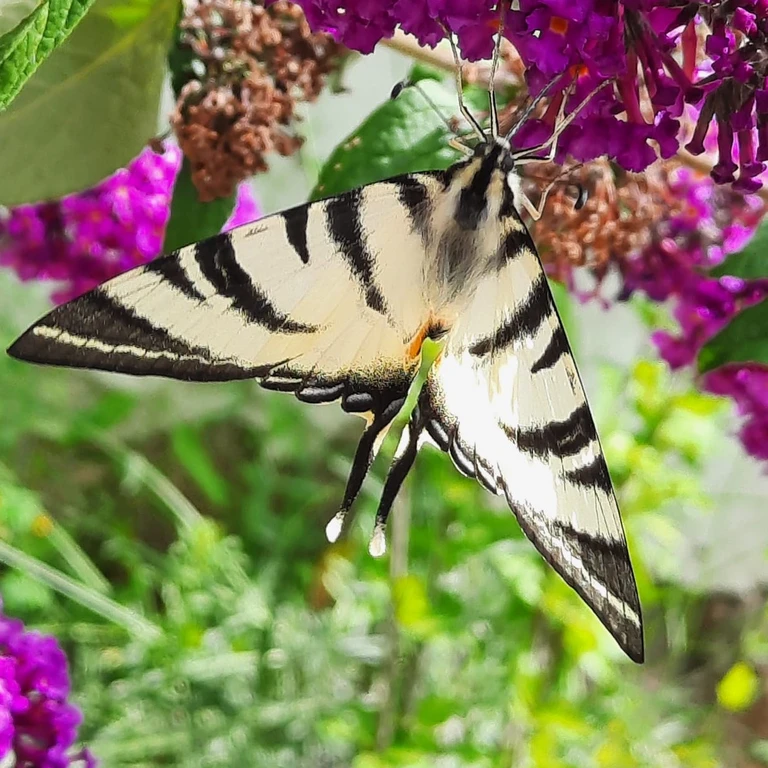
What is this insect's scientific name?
Iphiclides podalirius
